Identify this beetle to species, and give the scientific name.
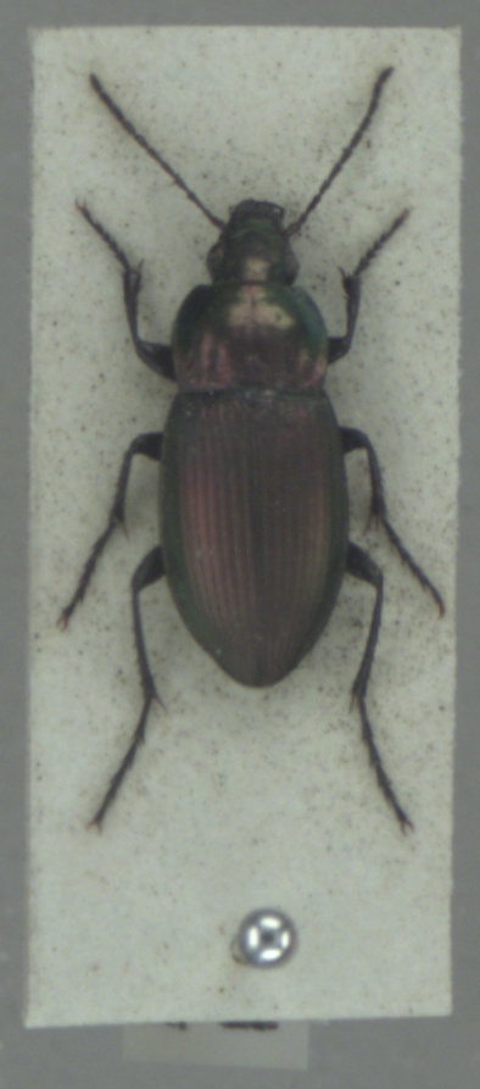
Poecilus versicolor
